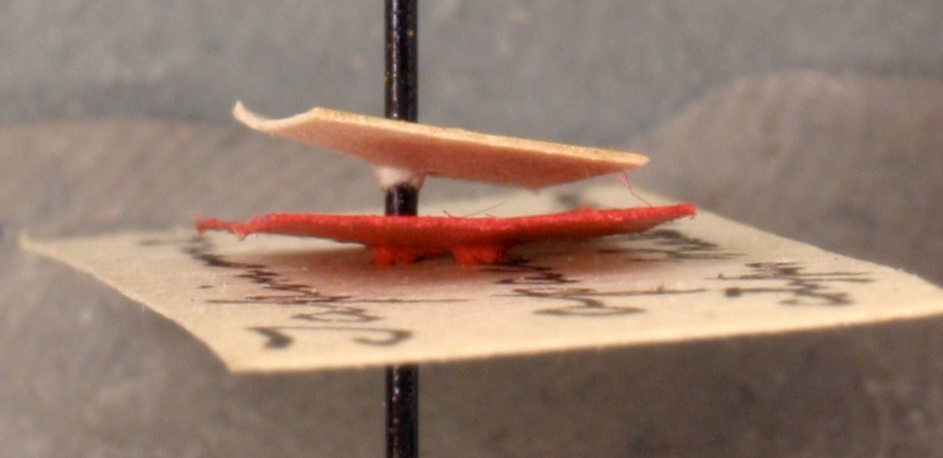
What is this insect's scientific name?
Tapinoma opacum
